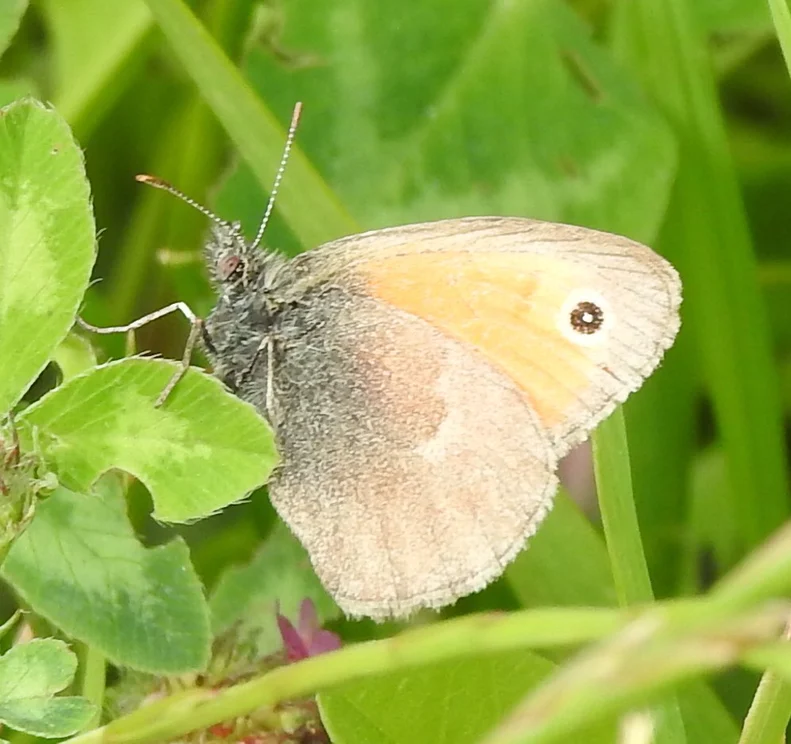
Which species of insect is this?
Coenonympha pamphilus
